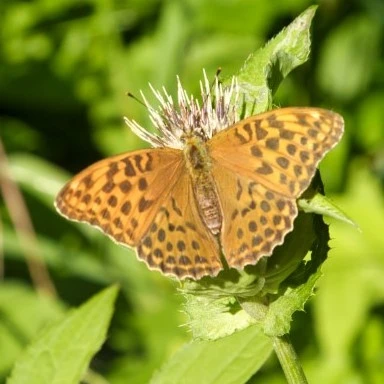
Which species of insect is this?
Argynnis paphia
